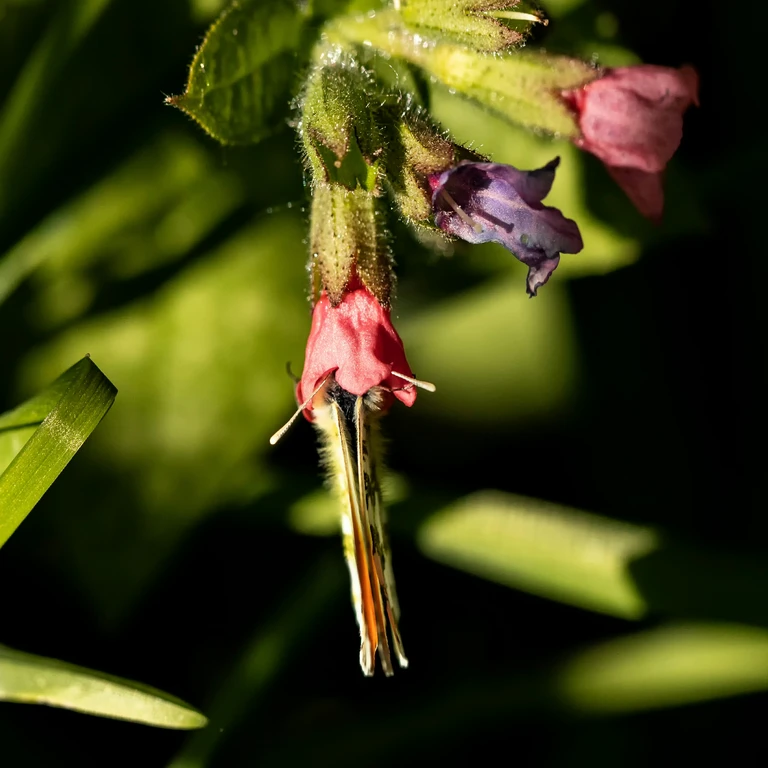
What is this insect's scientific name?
Anthocharis cardamines
